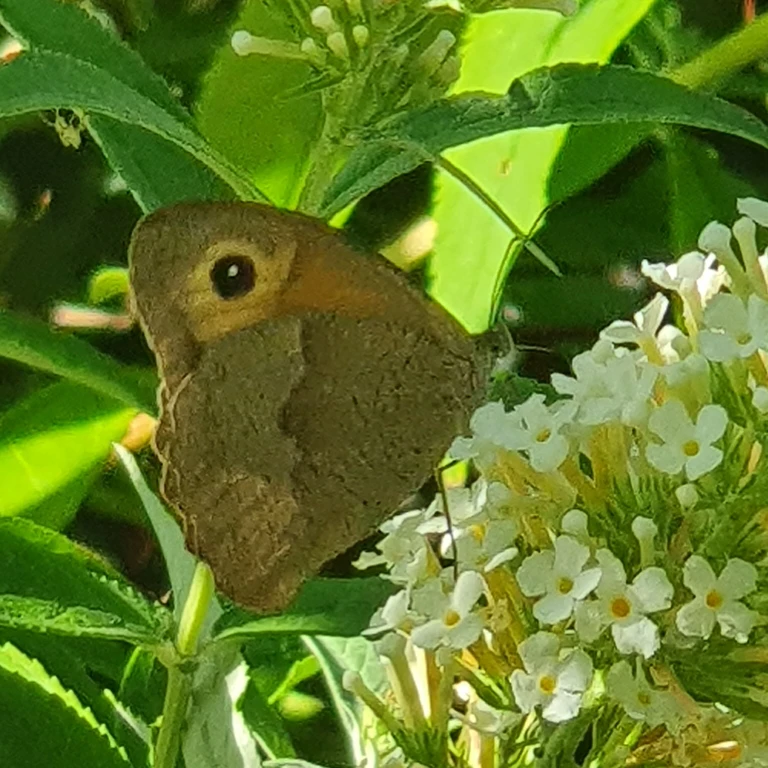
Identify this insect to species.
Maniola jurtina
